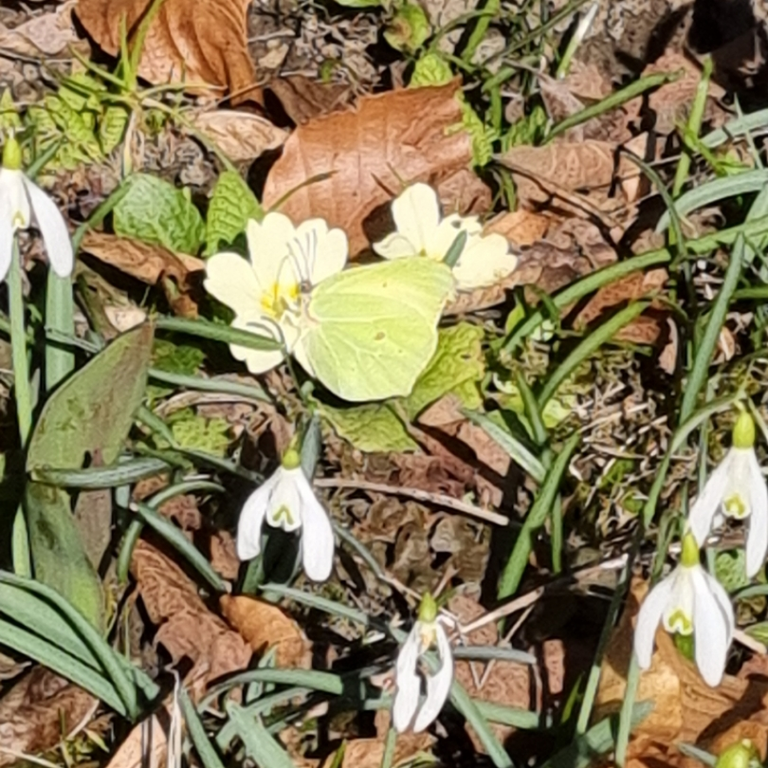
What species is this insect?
Gonepteryx rhamni
